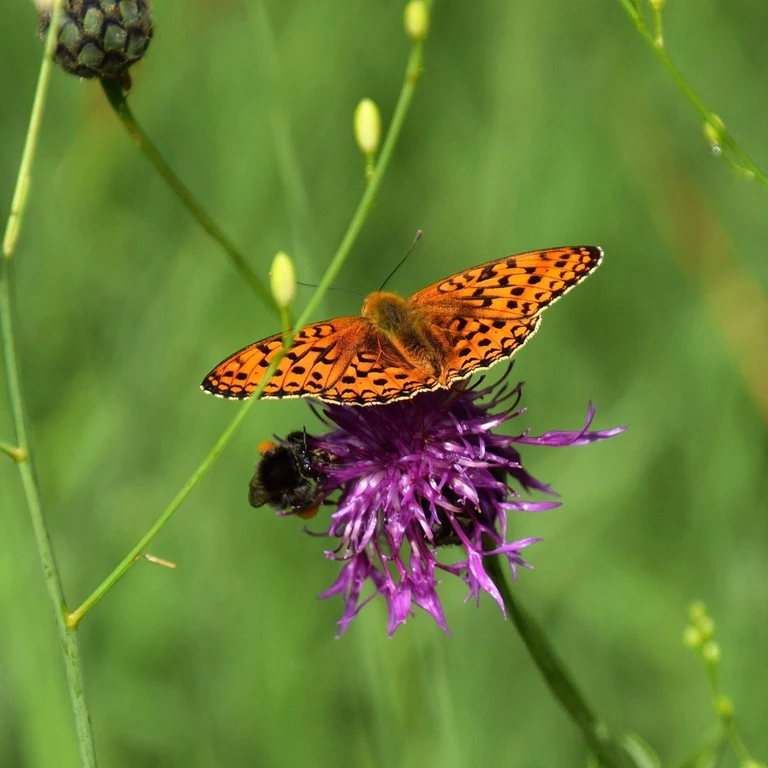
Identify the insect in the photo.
Fabriciana adippe
